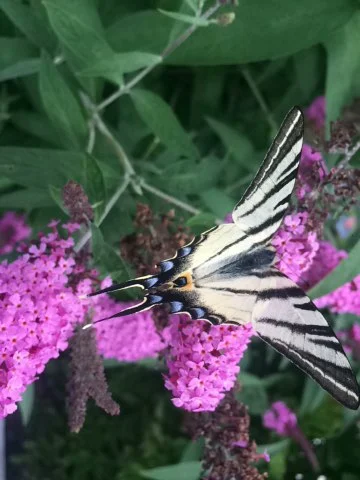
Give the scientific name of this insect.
Iphiclides podalirius
